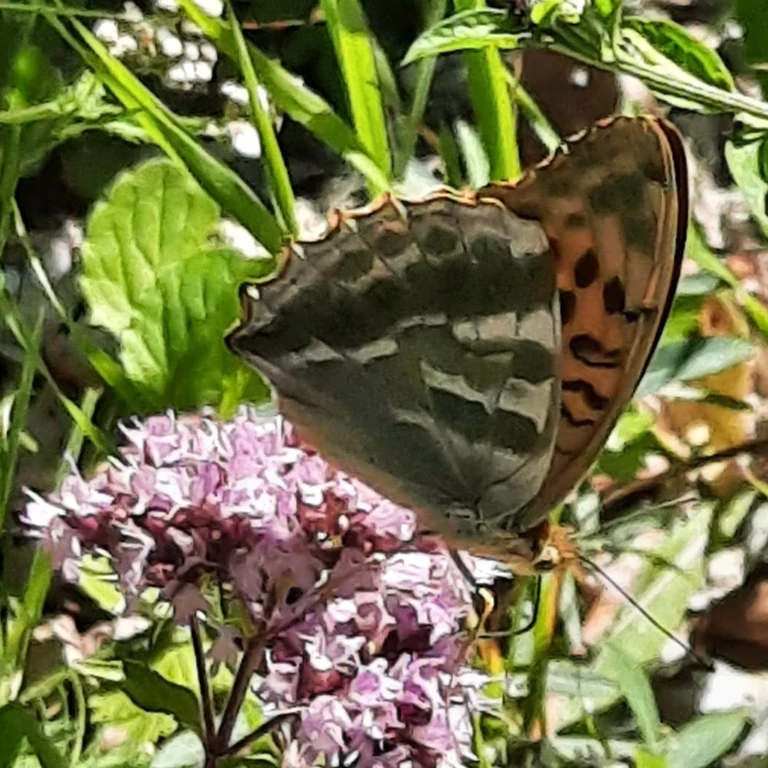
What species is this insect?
Argynnis paphia
